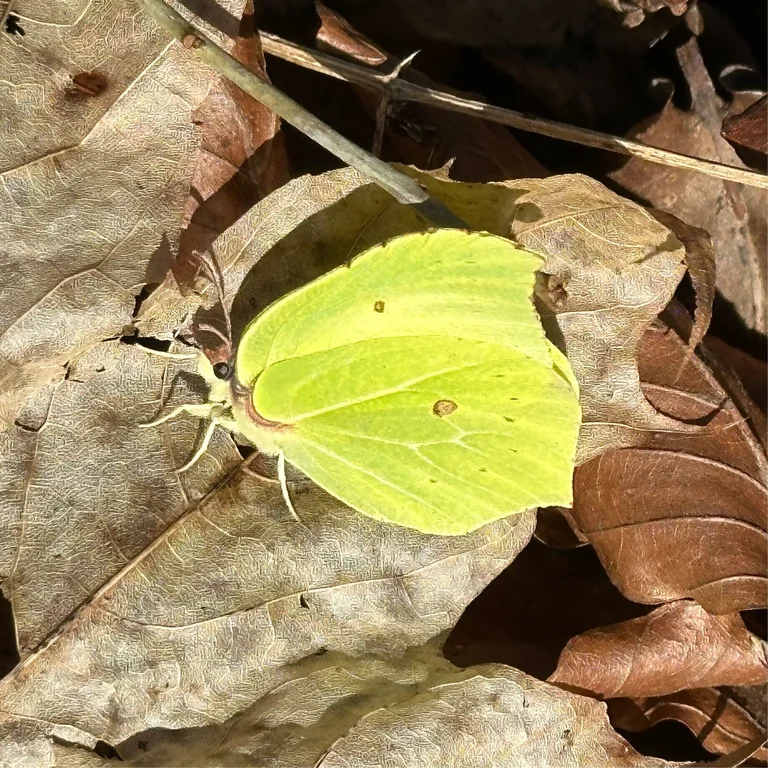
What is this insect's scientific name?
Gonepteryx rhamni
